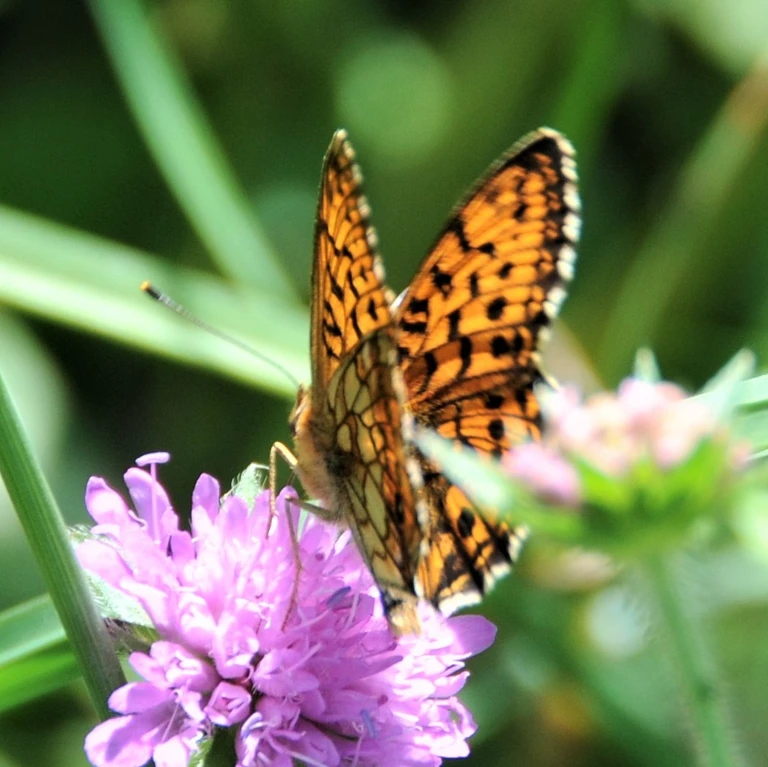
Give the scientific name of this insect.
Brenthis ino
